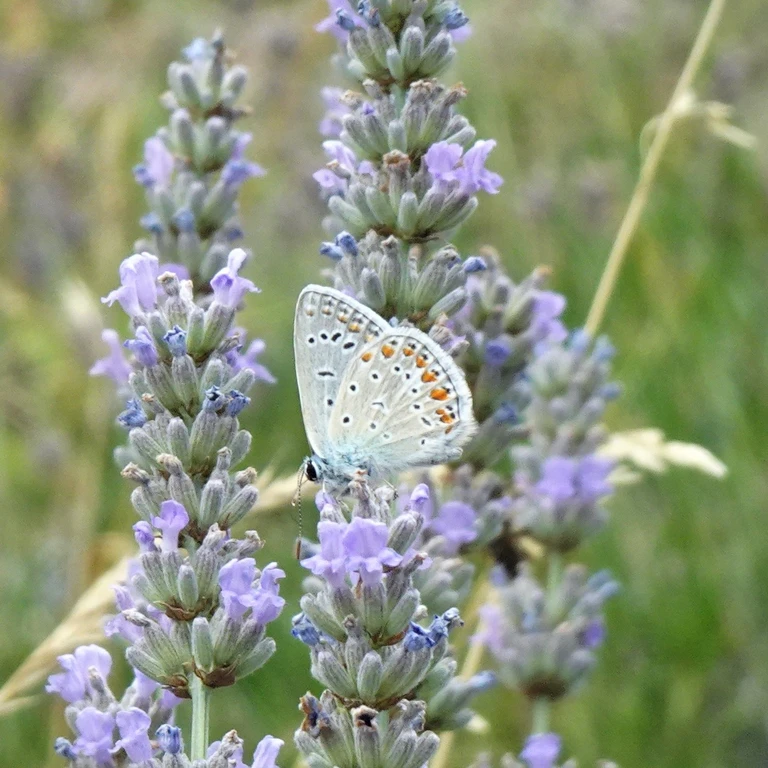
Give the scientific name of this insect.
Polyommatus icarus
